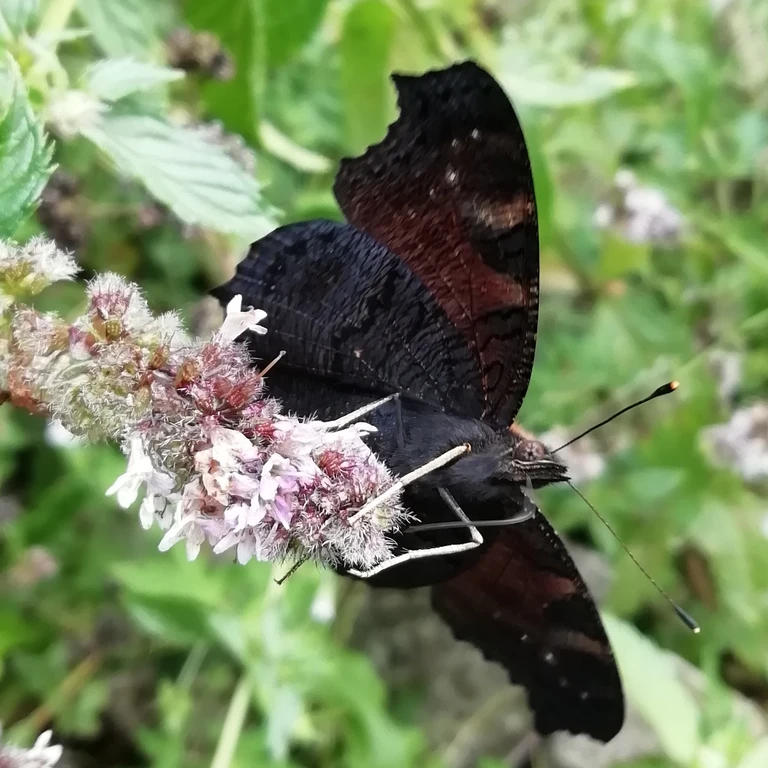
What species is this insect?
Aglais io
